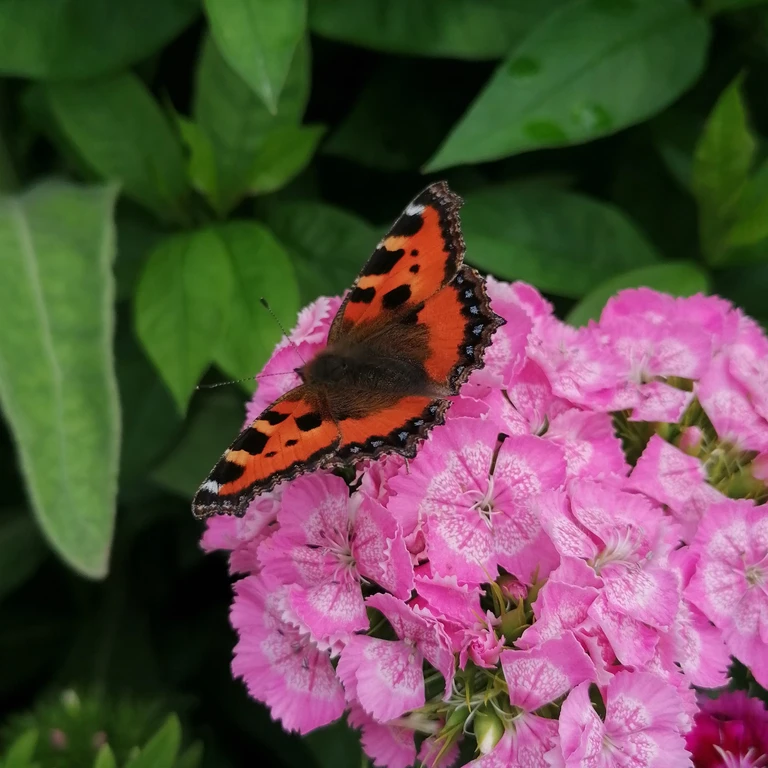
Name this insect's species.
Aglais urticae
